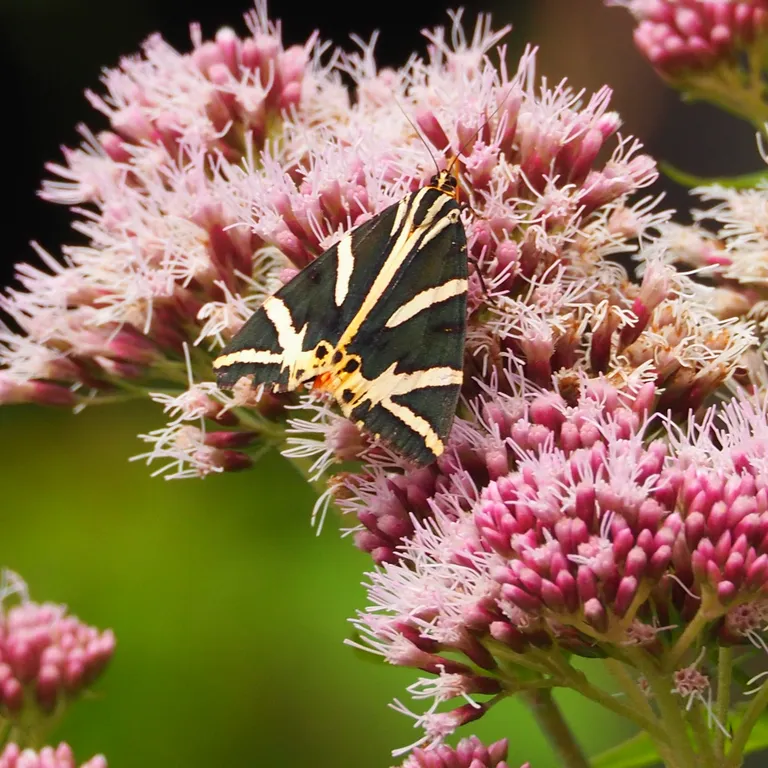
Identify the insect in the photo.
Euplagia quadripunctaria
